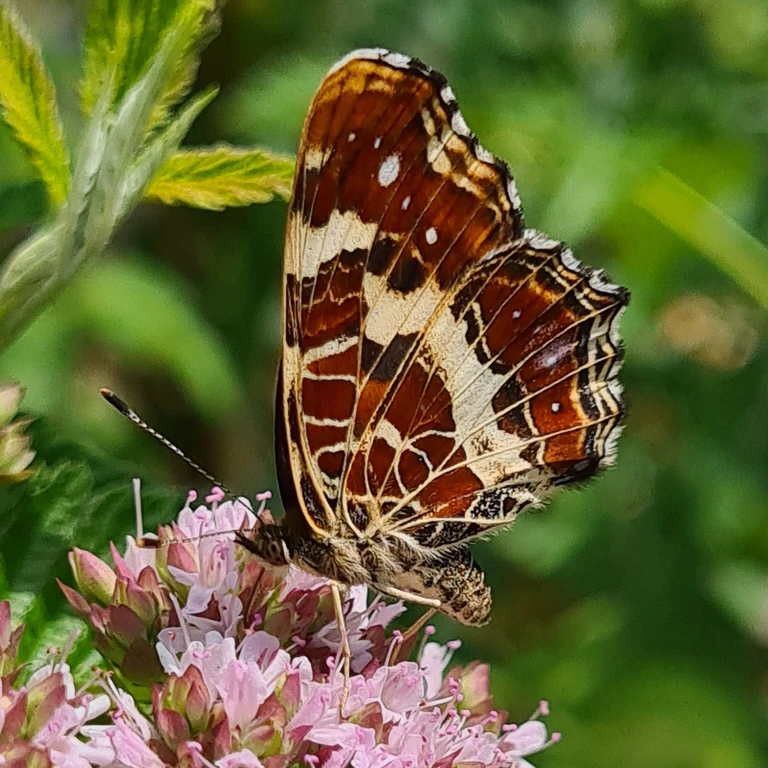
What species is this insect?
Araschnia levana
